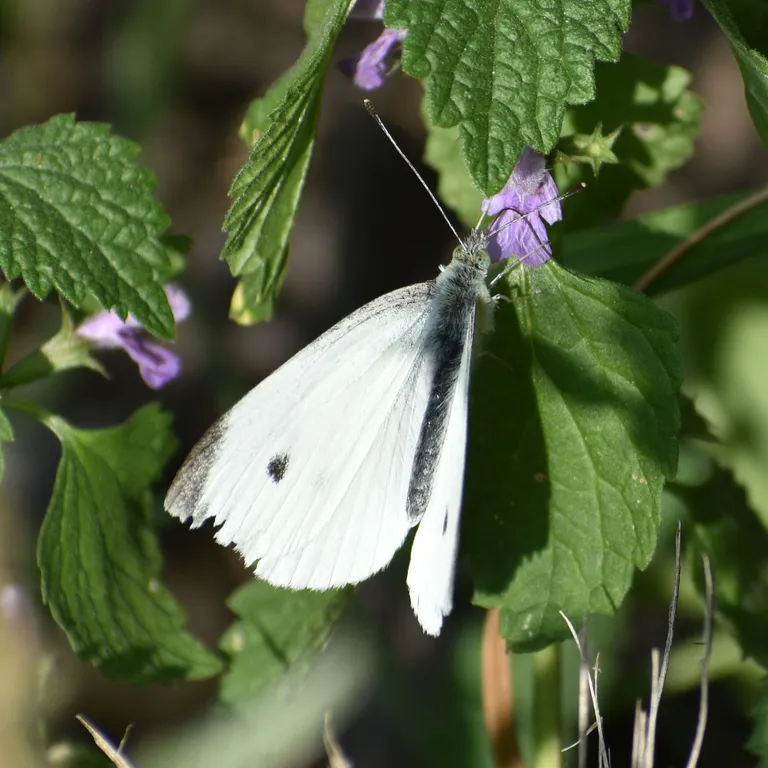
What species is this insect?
Pieris rapae
